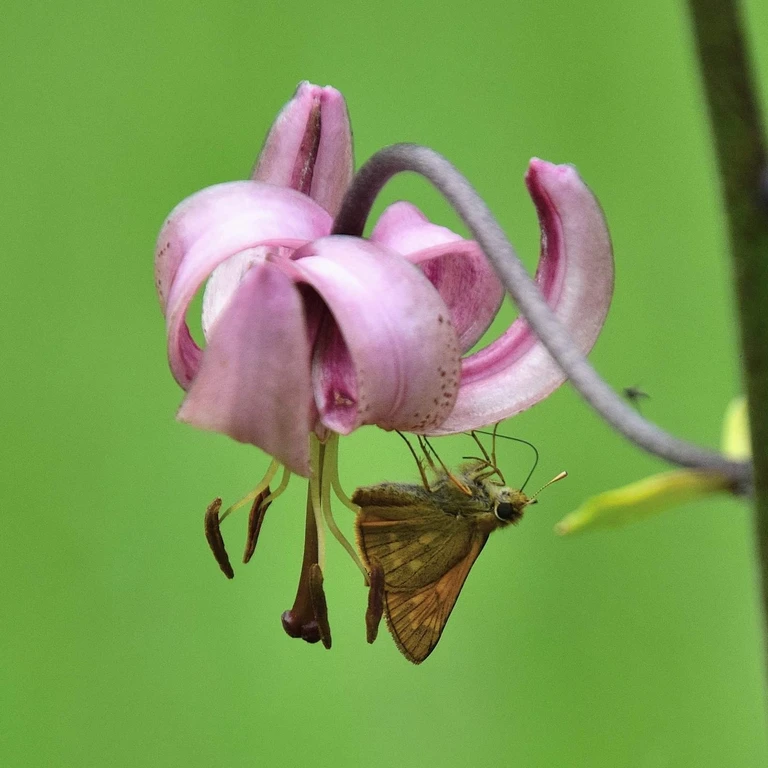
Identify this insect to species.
Ochlodes sylvanus (also Ochlodes venata)
